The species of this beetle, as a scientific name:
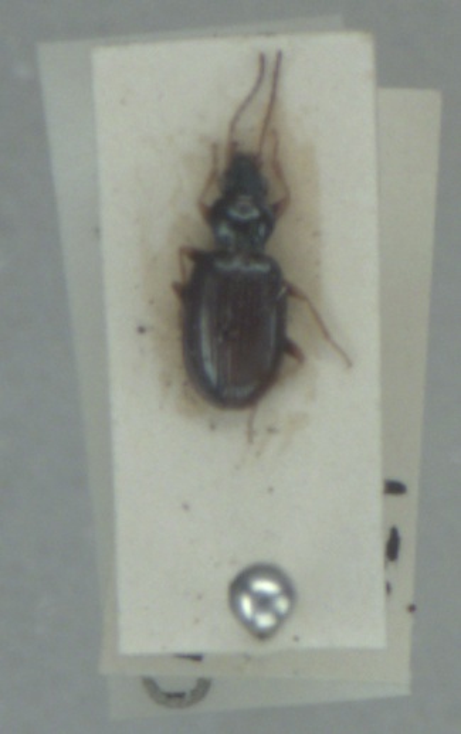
Bembidion deletum
